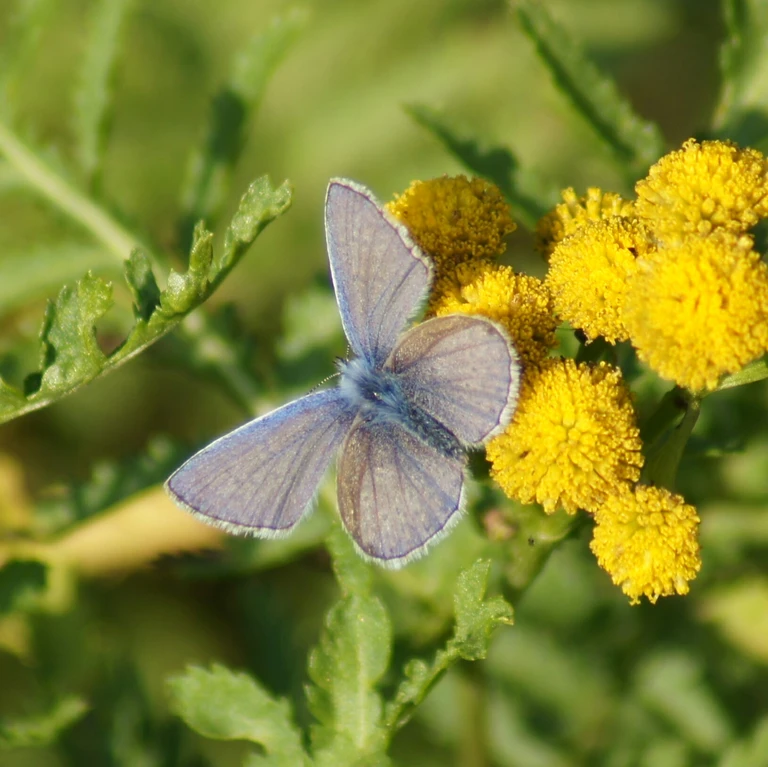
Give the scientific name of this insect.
Polyommatus icarus
